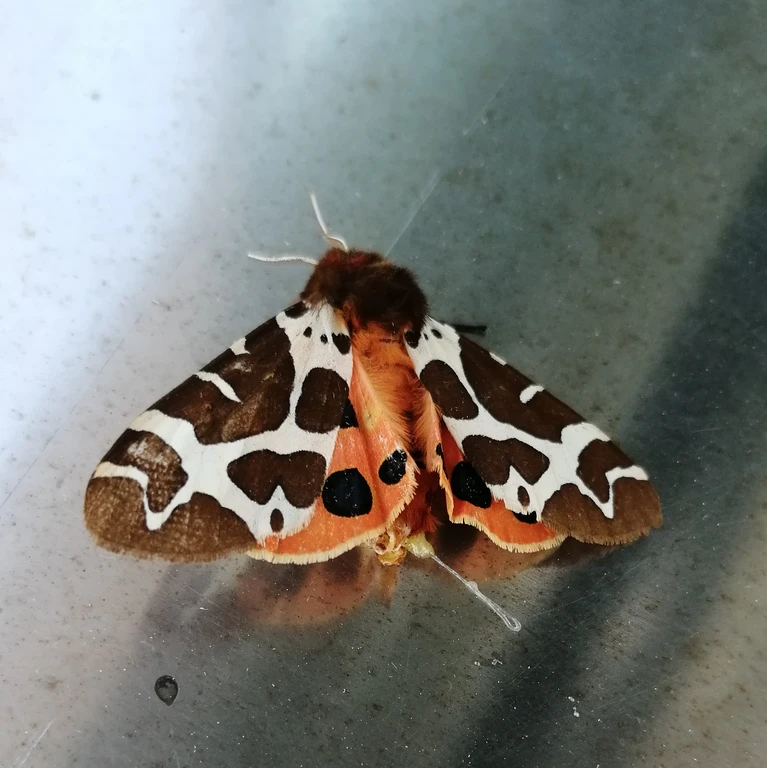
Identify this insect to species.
Arctia caja
